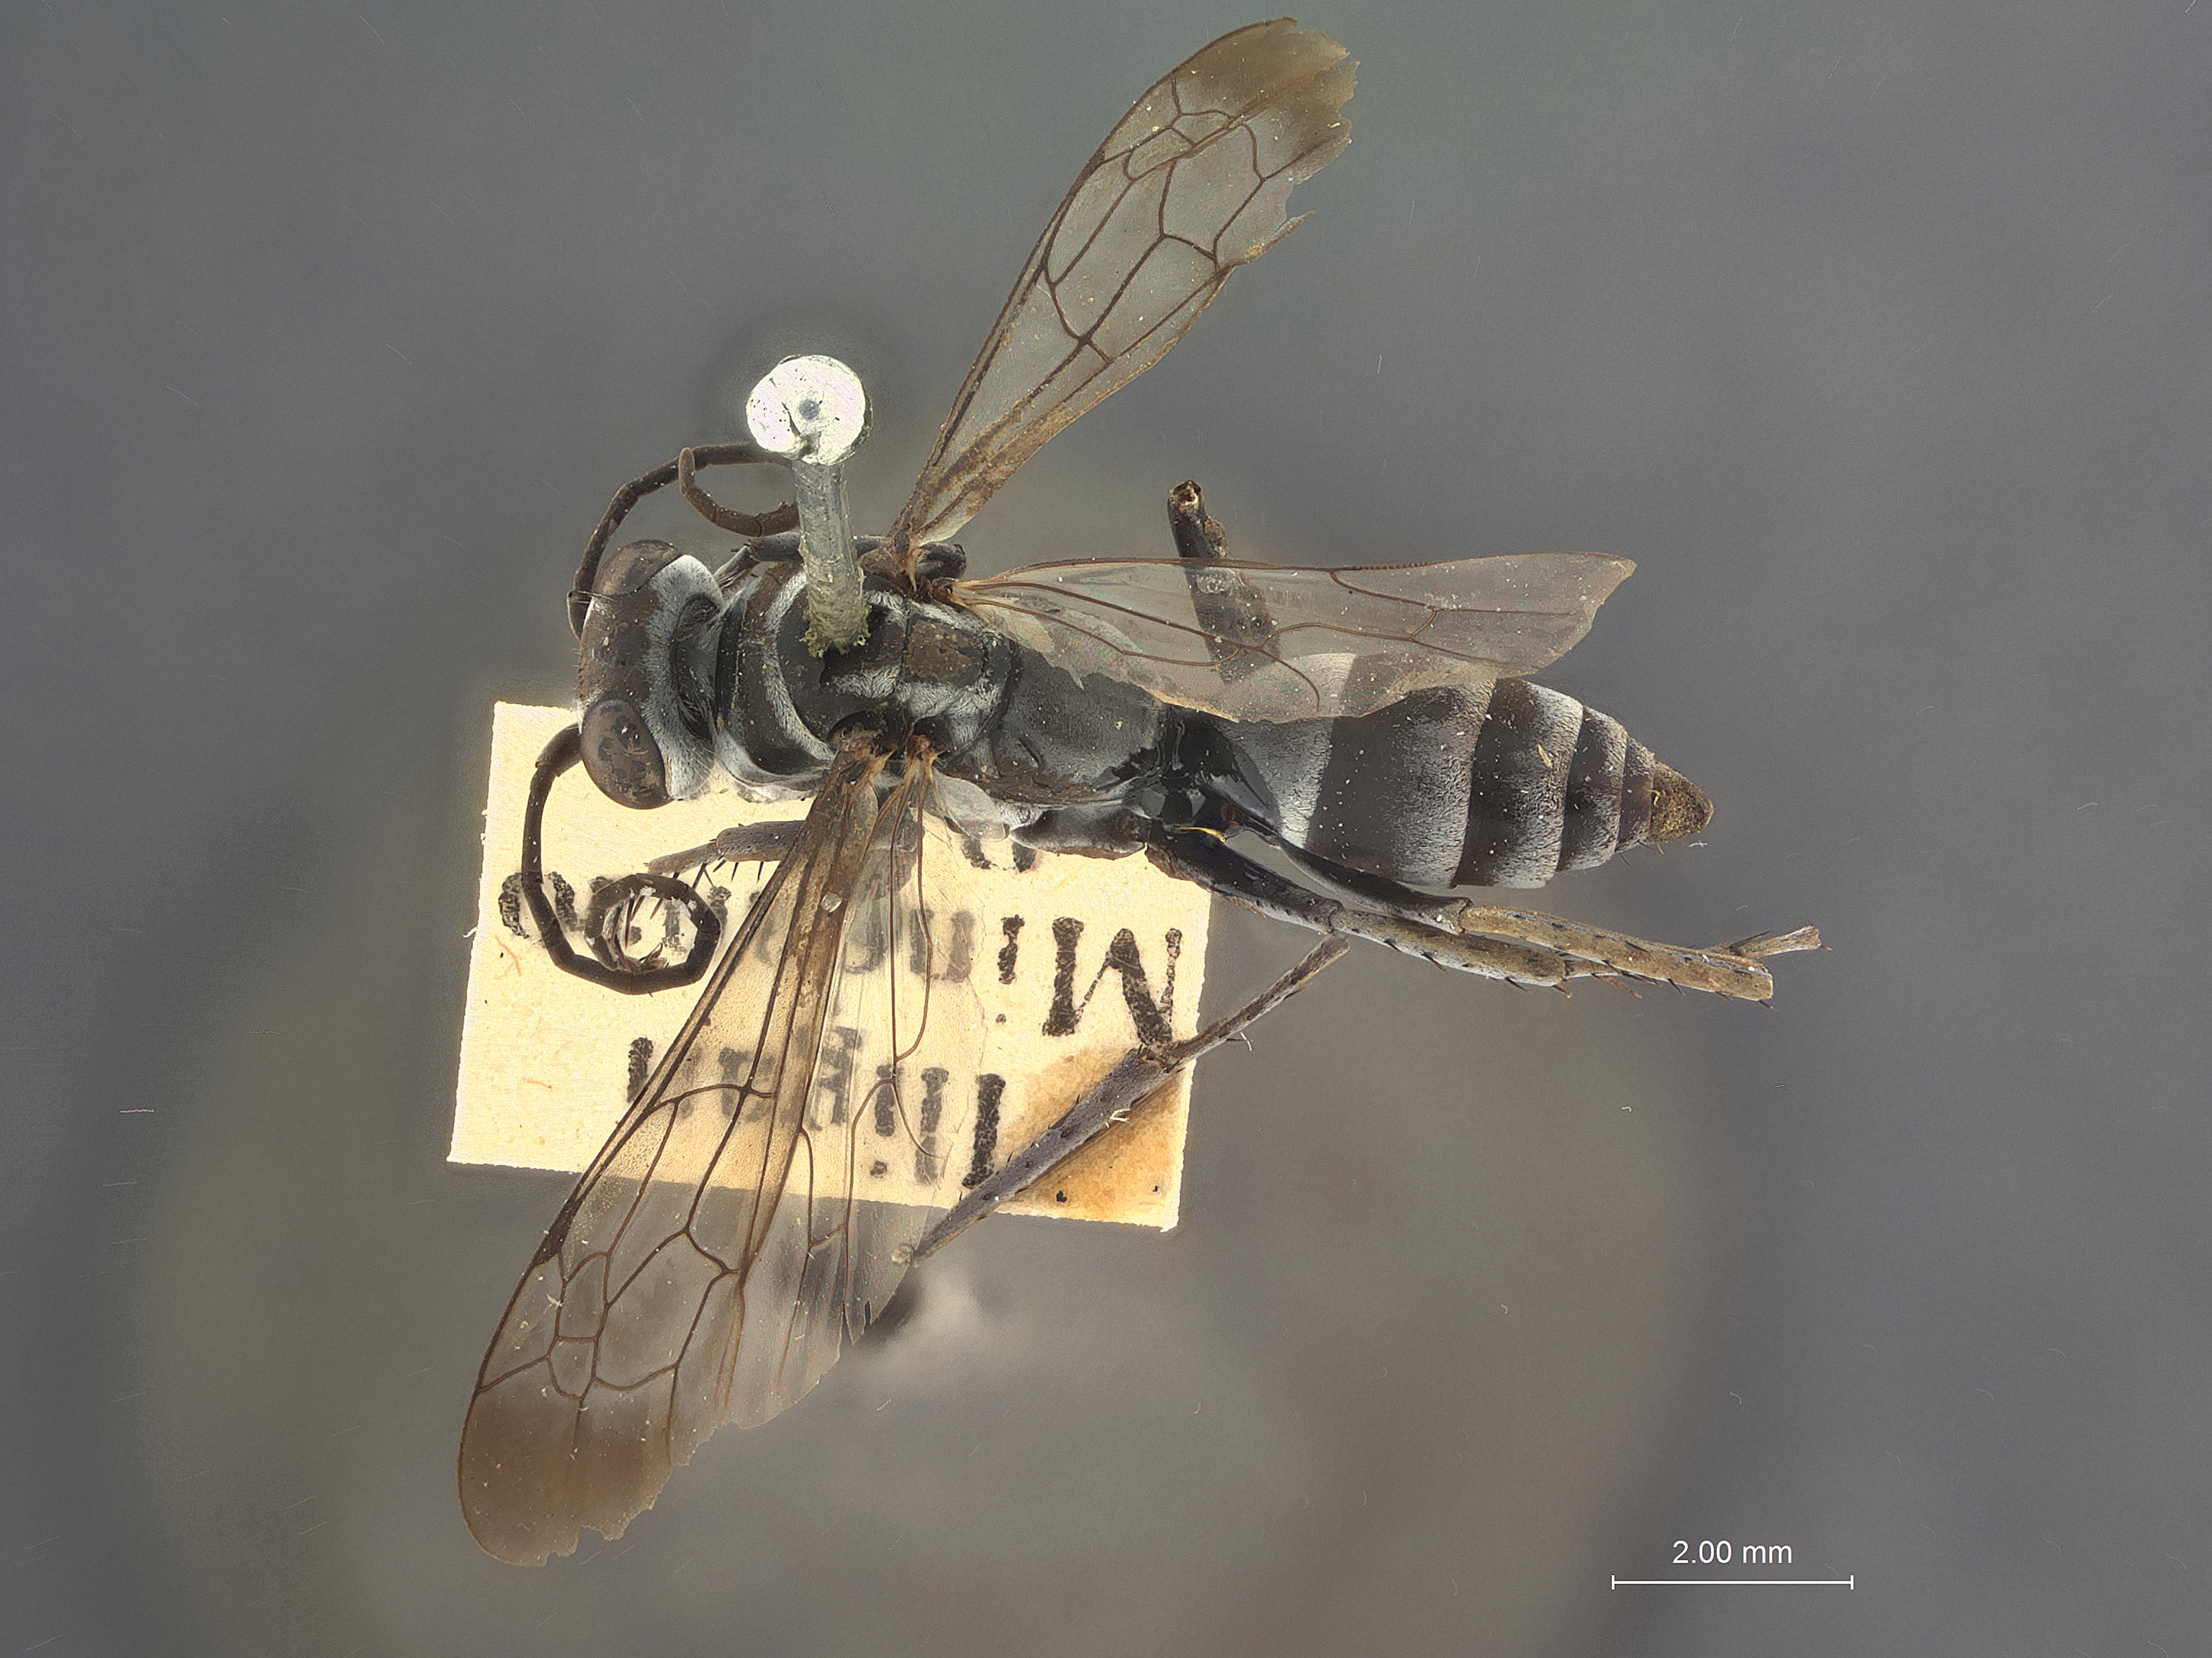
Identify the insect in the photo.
Sericopompilus bivattatus
